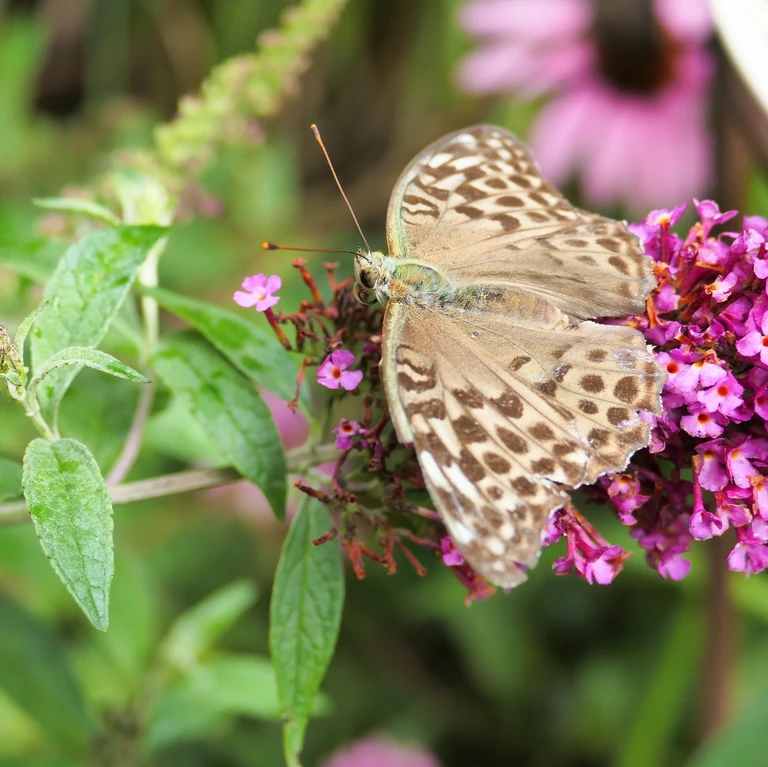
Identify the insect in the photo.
Argynnis paphia
